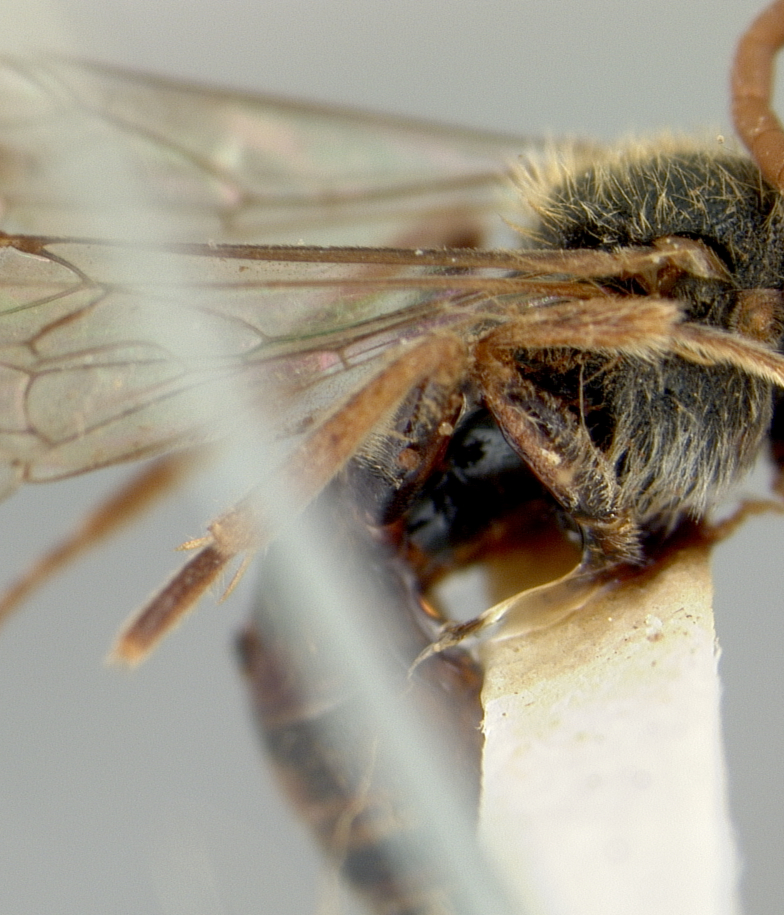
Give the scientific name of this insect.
Nomada hakonensis
